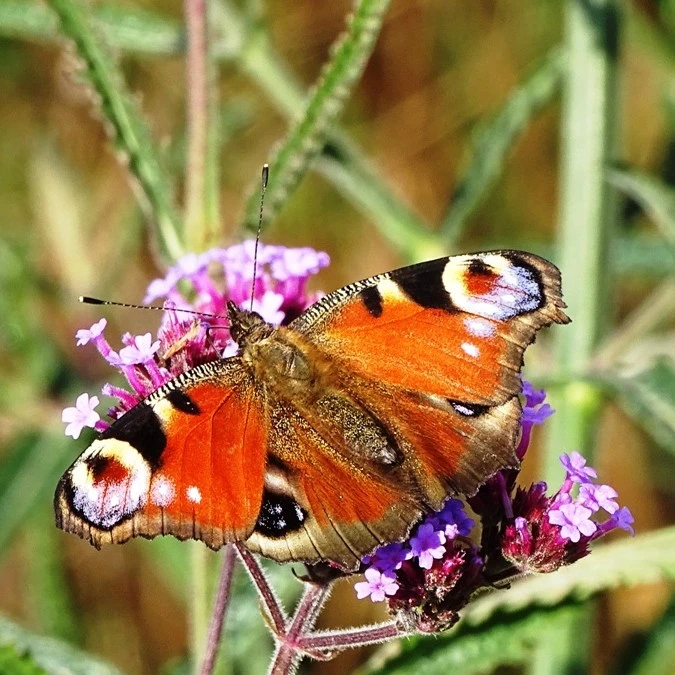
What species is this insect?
Aglais io
